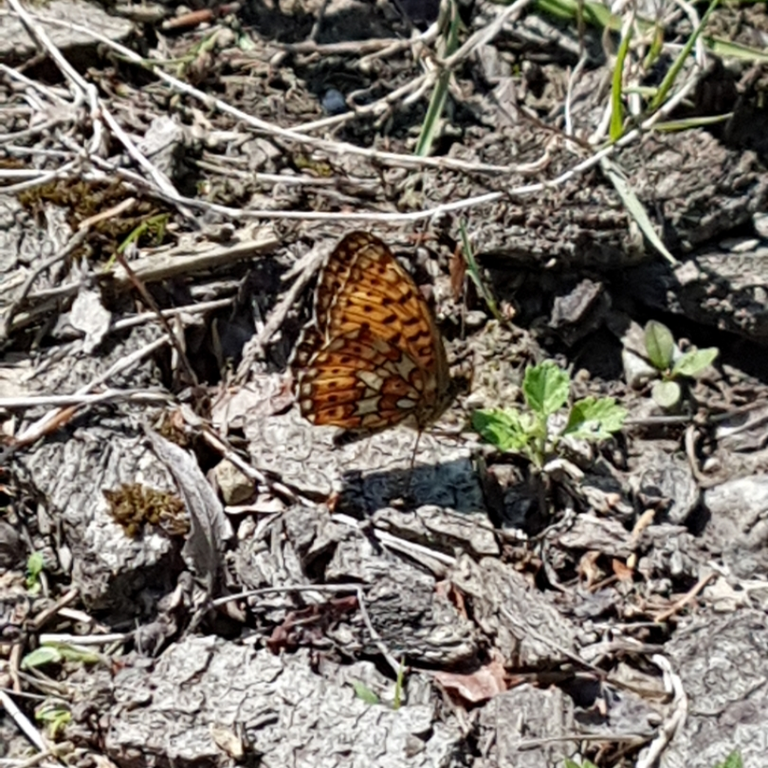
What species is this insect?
Boloria selene
